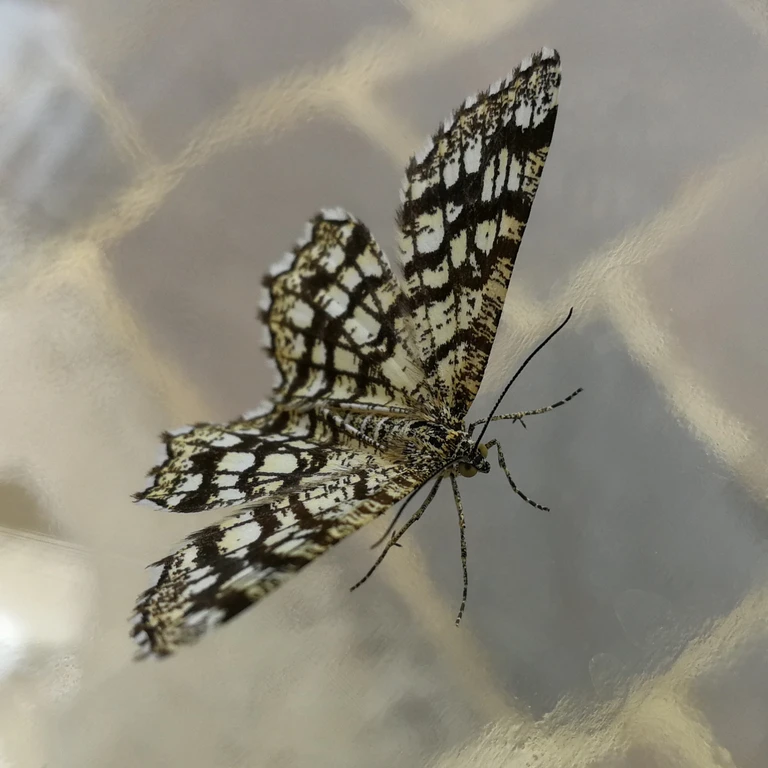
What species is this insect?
Chiasmia clathrata
